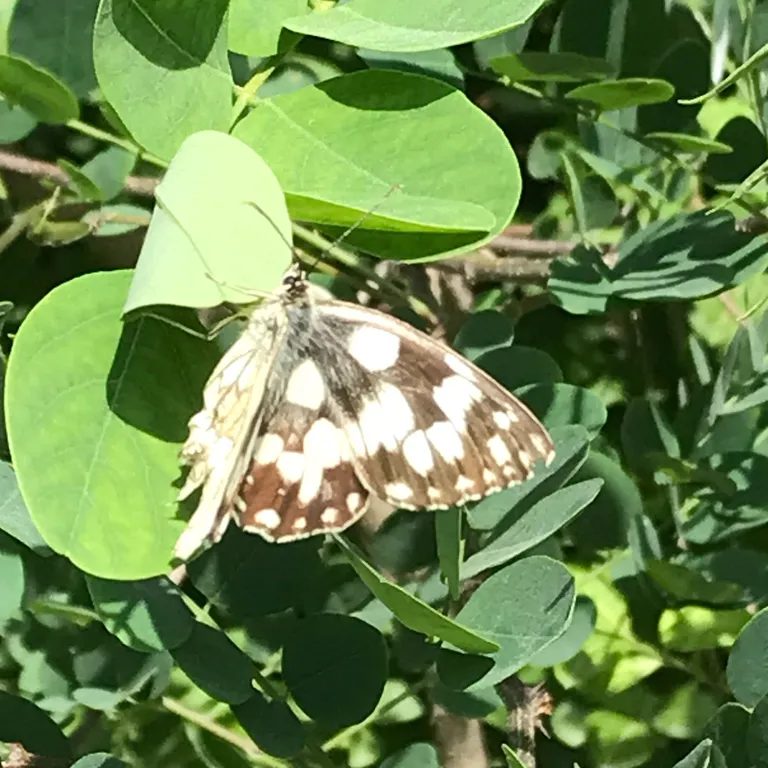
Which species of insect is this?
Melanargia galathea
